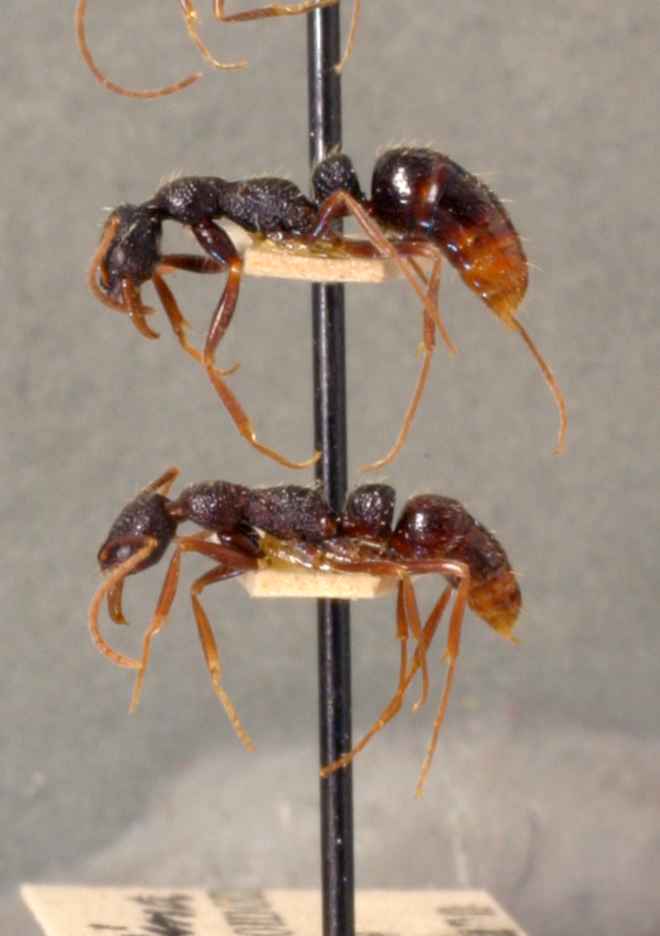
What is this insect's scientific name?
Leptogenys foreli
